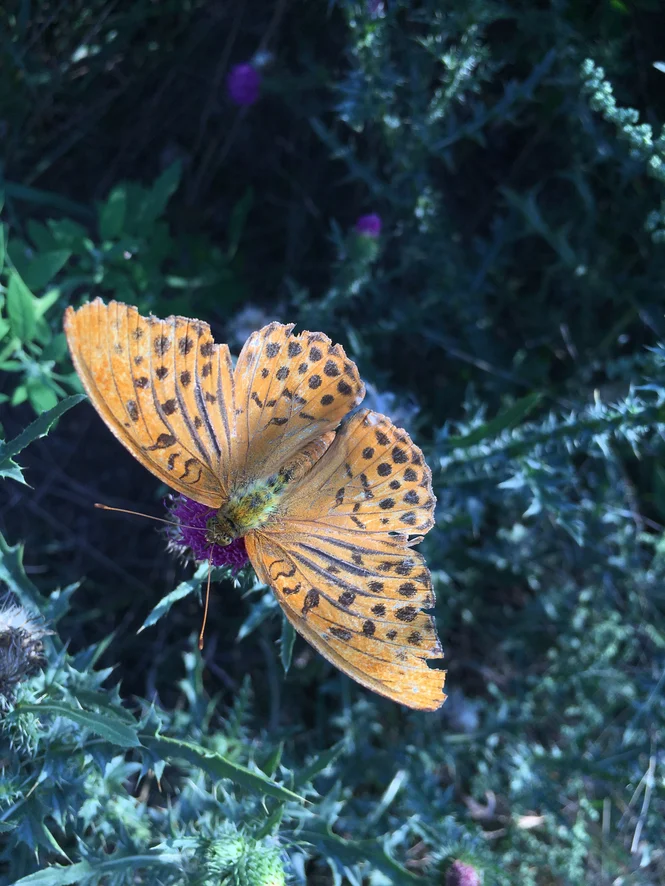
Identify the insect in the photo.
Argynnis paphia
